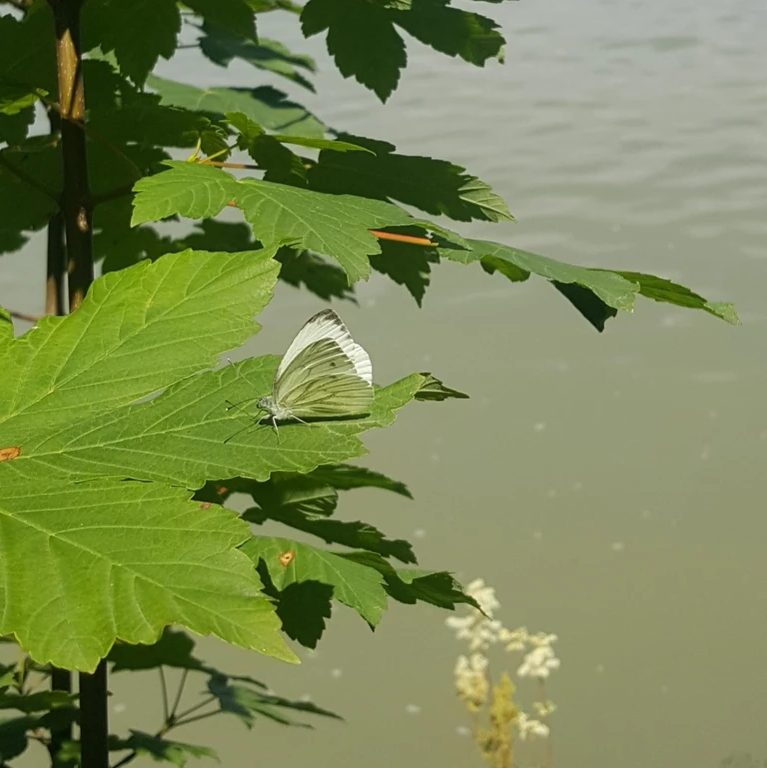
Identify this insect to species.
Pieris napi
